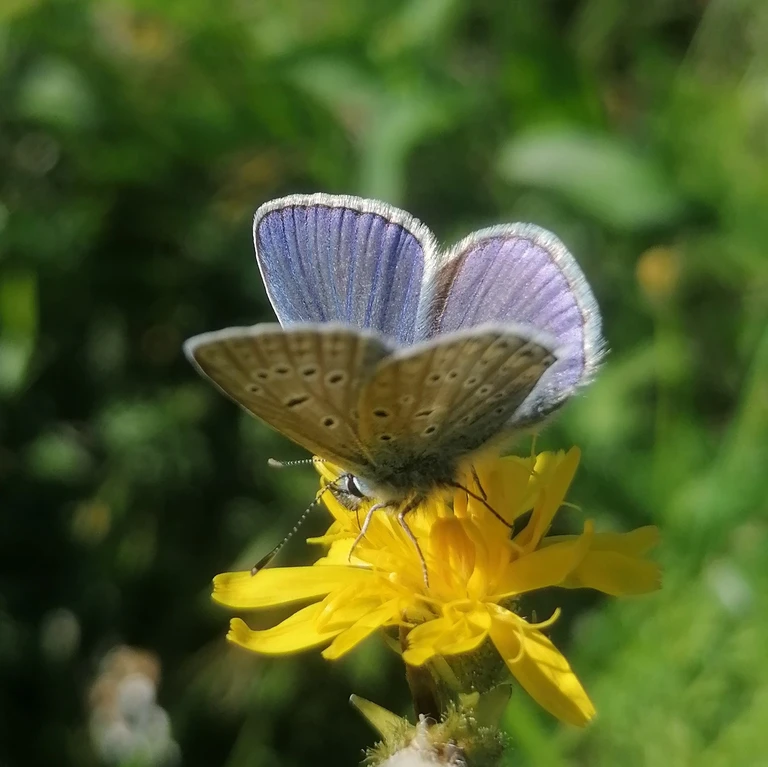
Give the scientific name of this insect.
Polyommatus icarus
